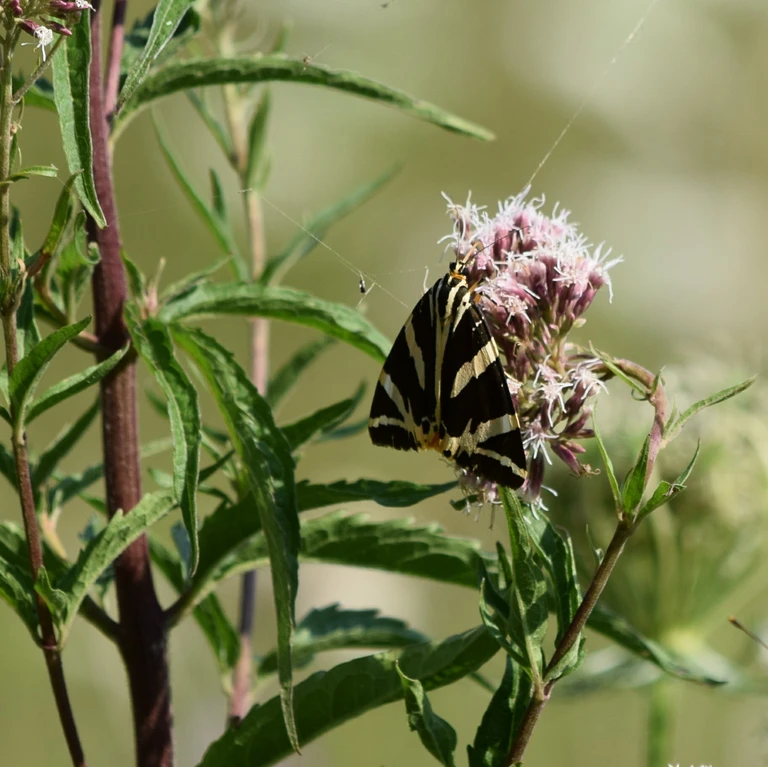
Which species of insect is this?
Euplagia quadripunctaria
